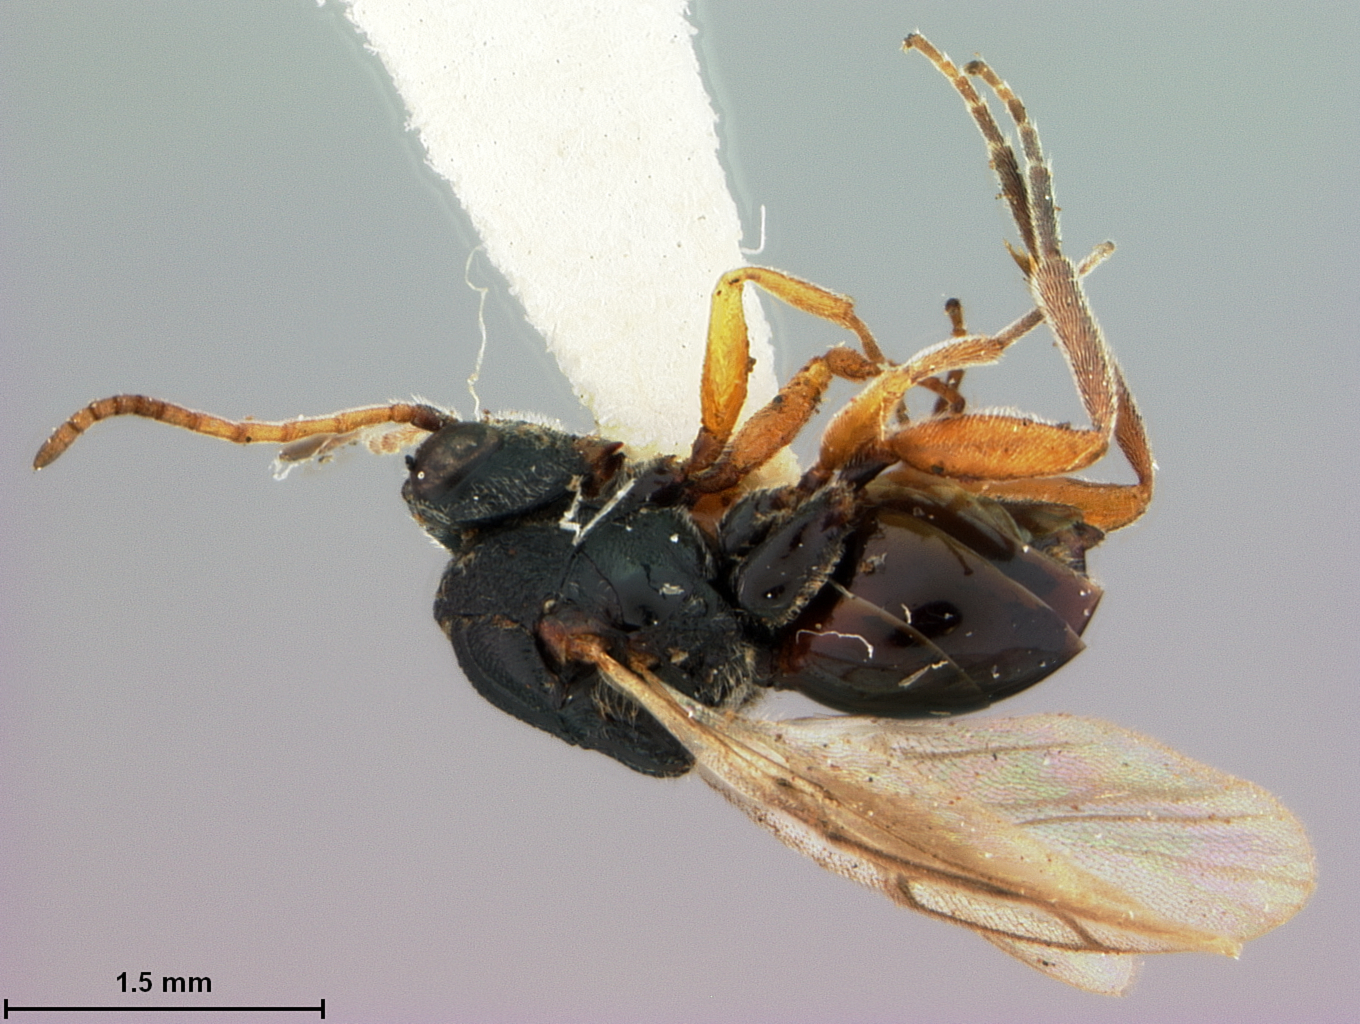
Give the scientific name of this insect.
Euceroptres maritimus
